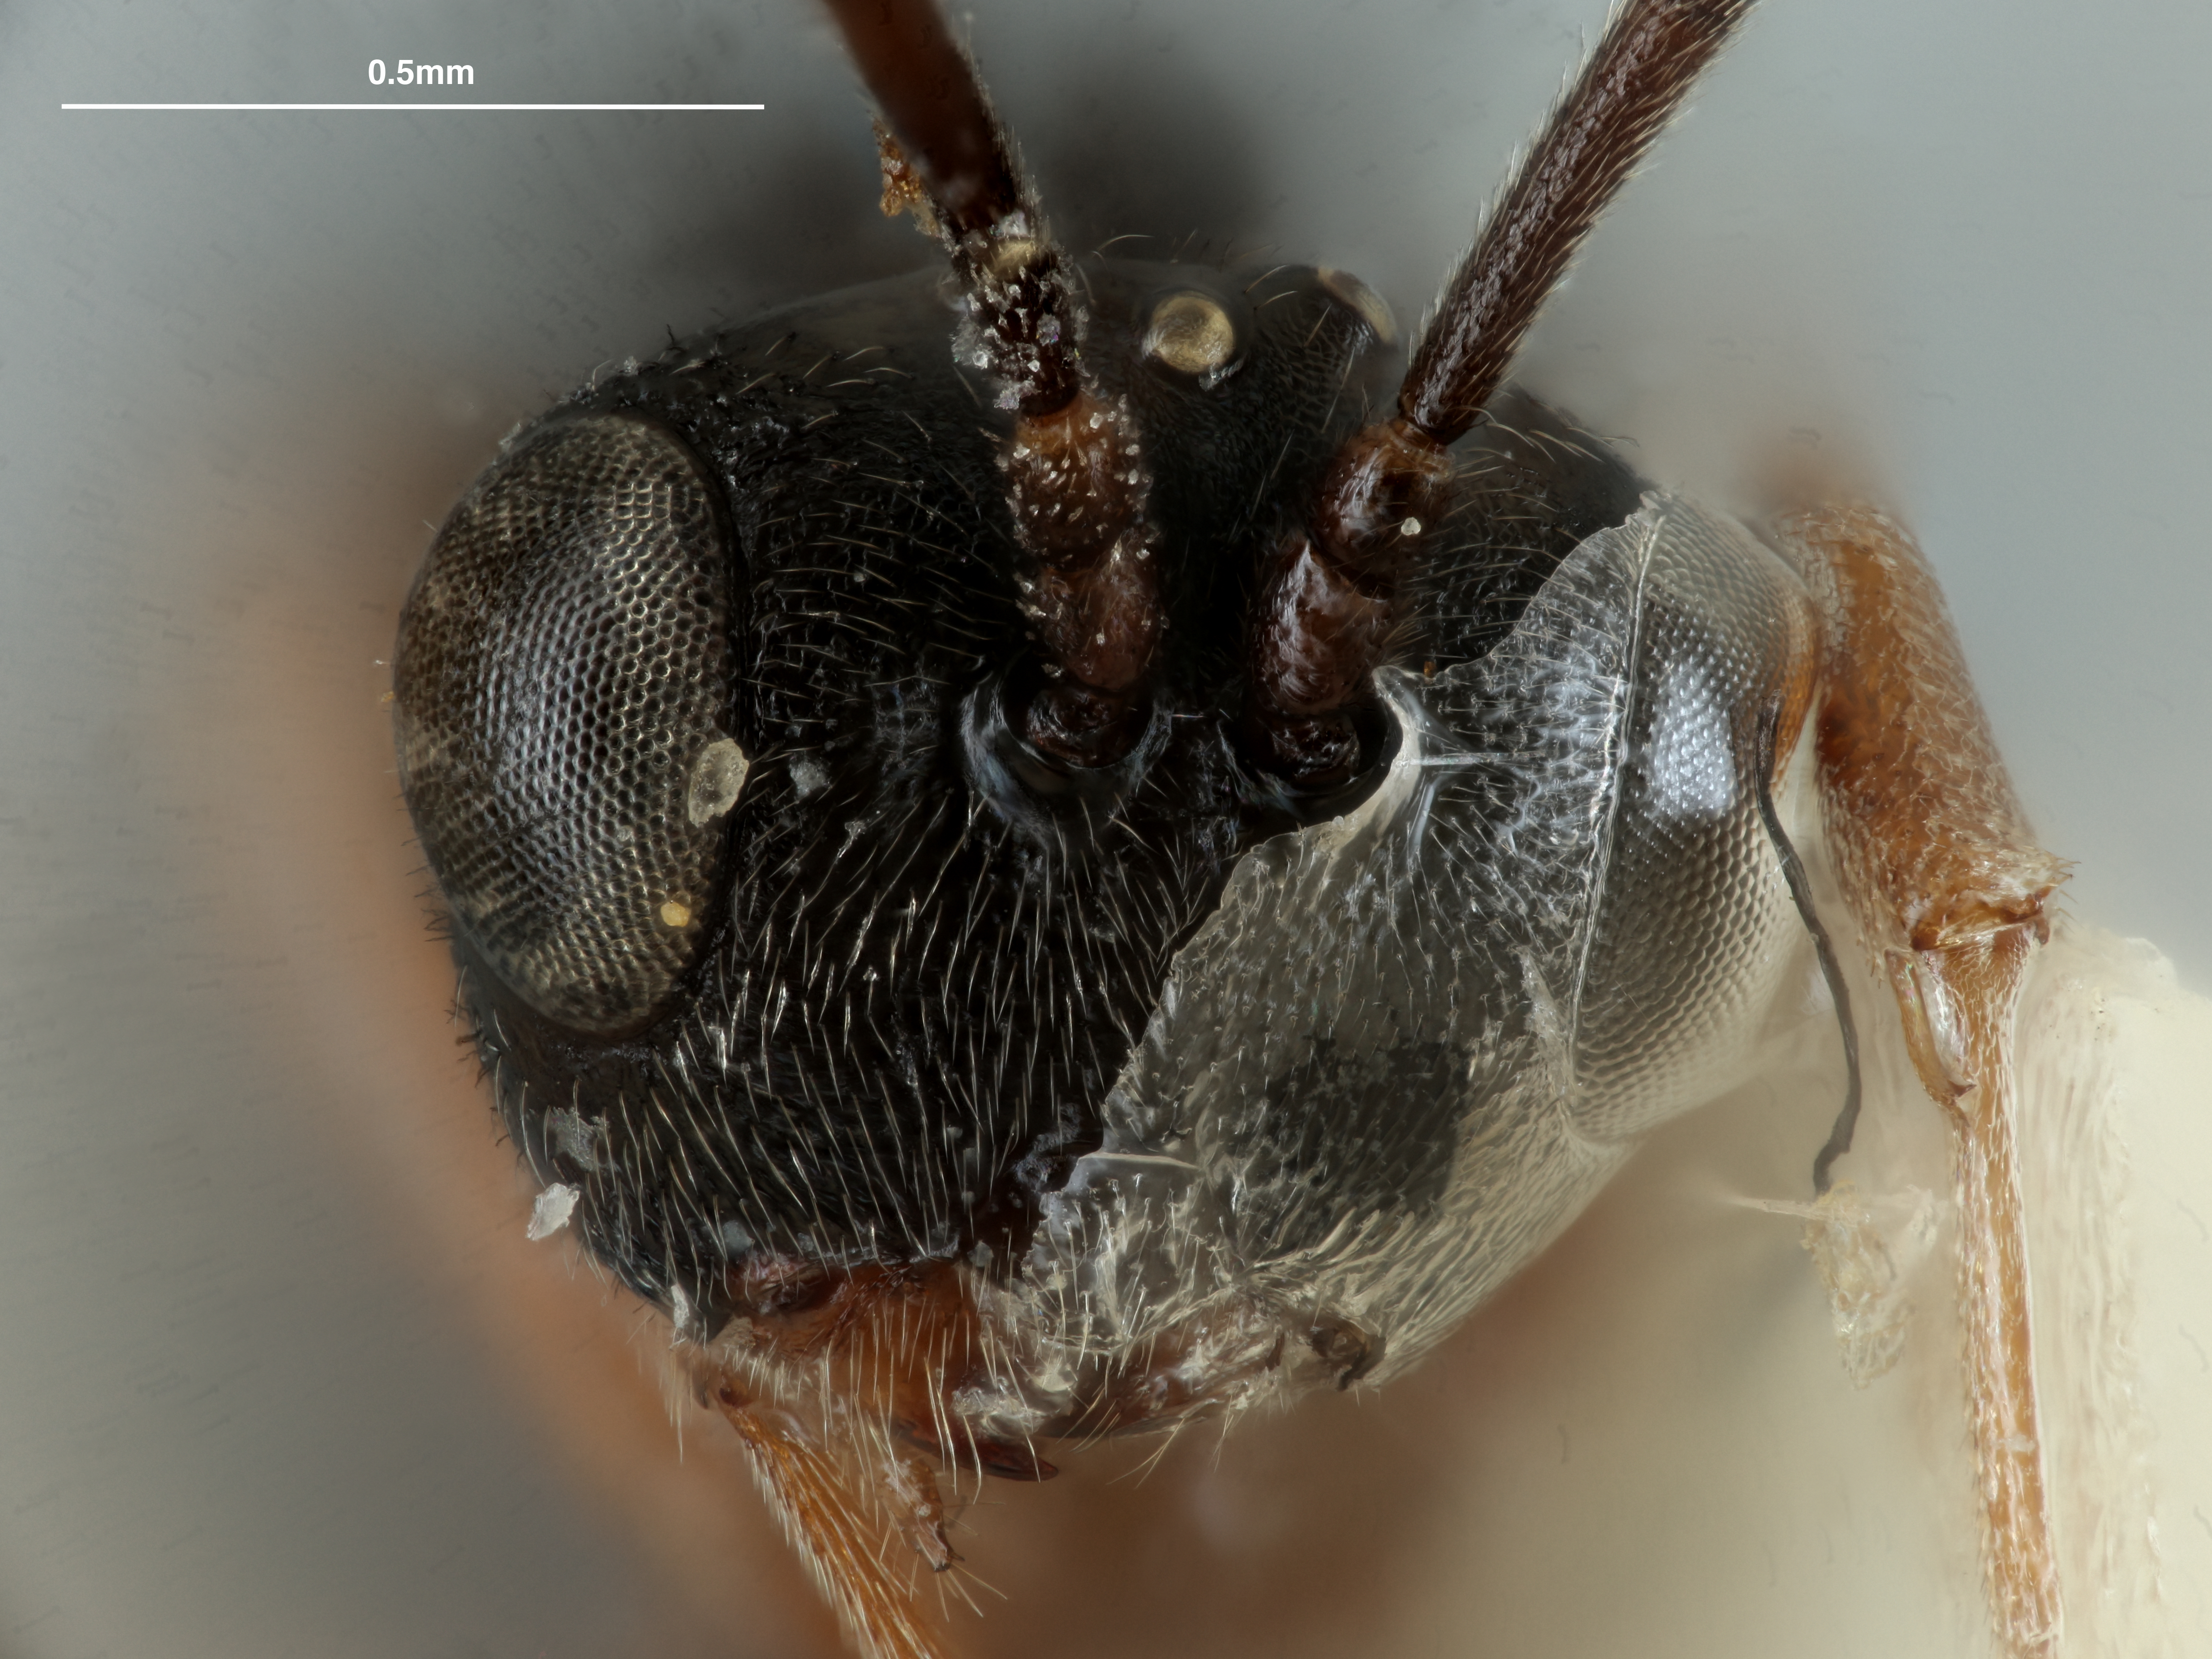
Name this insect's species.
Diplolepis inconspicuis
